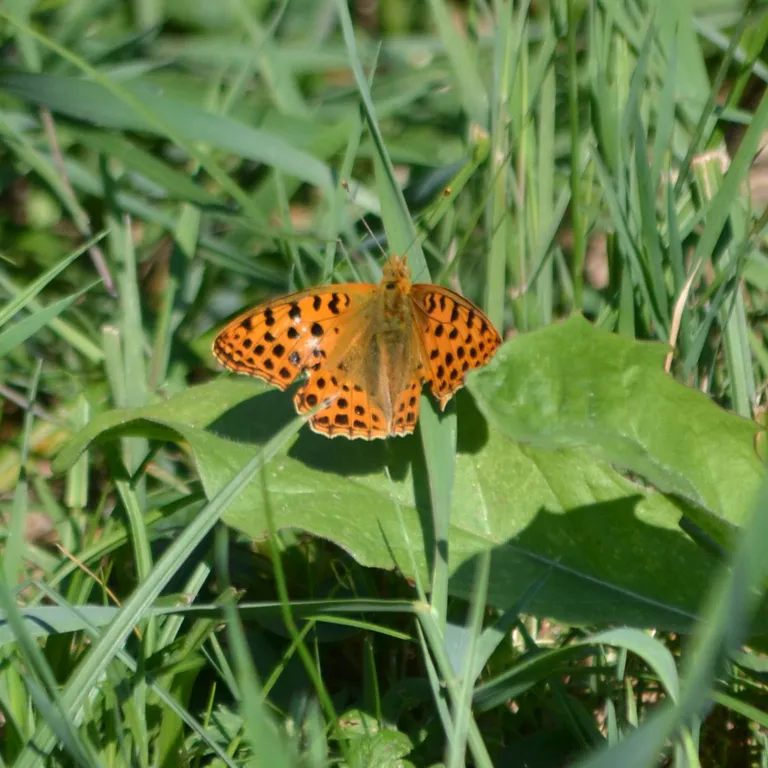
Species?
Issoria lathonia
